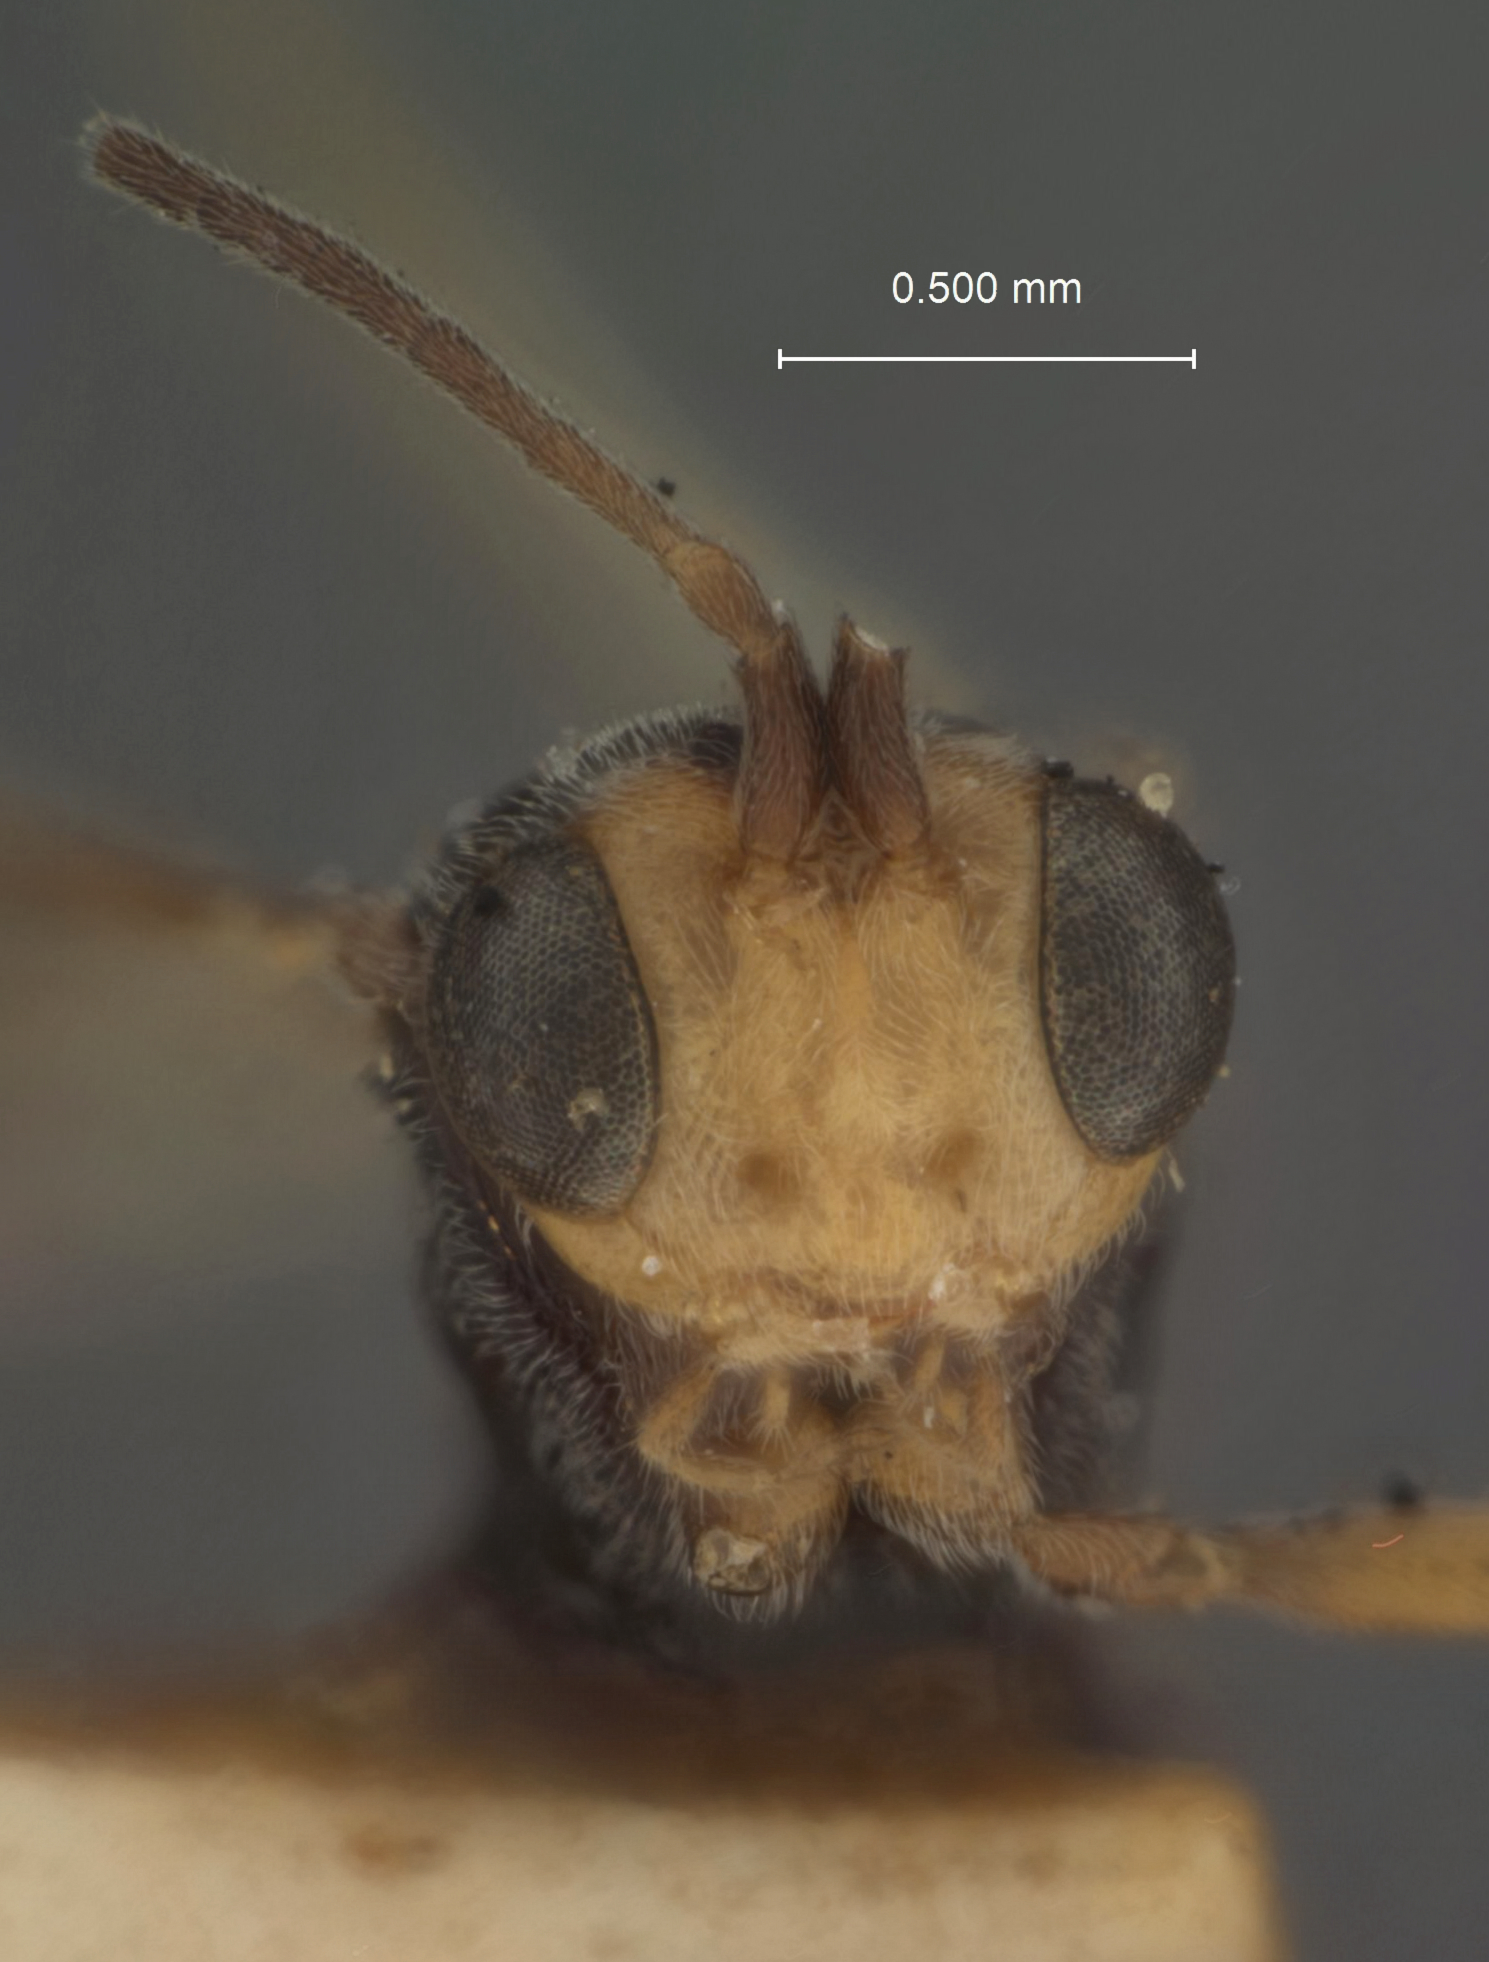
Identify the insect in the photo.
Centistes americanus
